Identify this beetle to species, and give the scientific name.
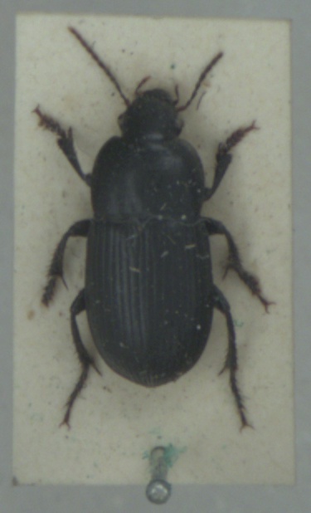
Harpalus serripes
